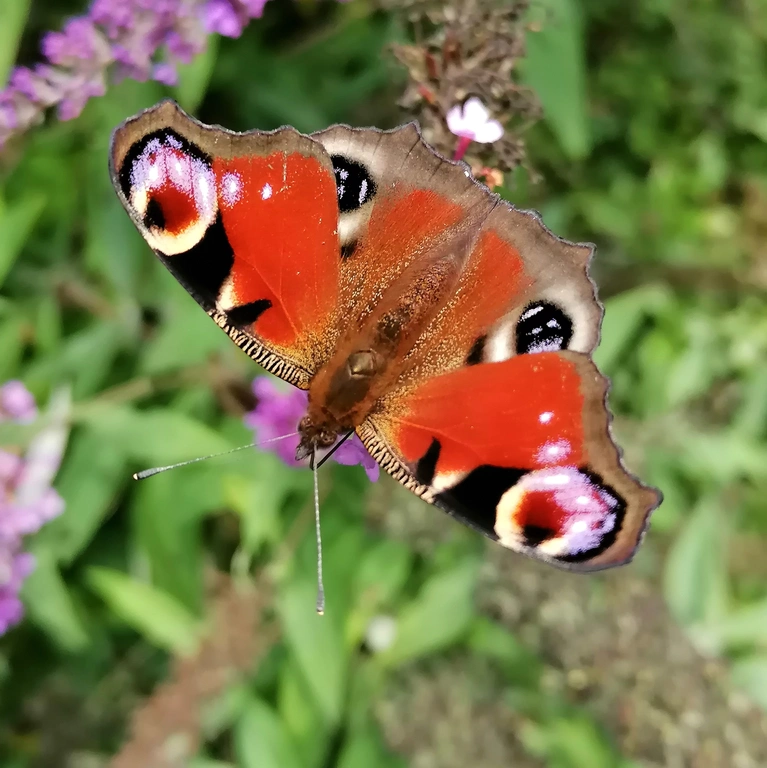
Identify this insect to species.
Aglais io
